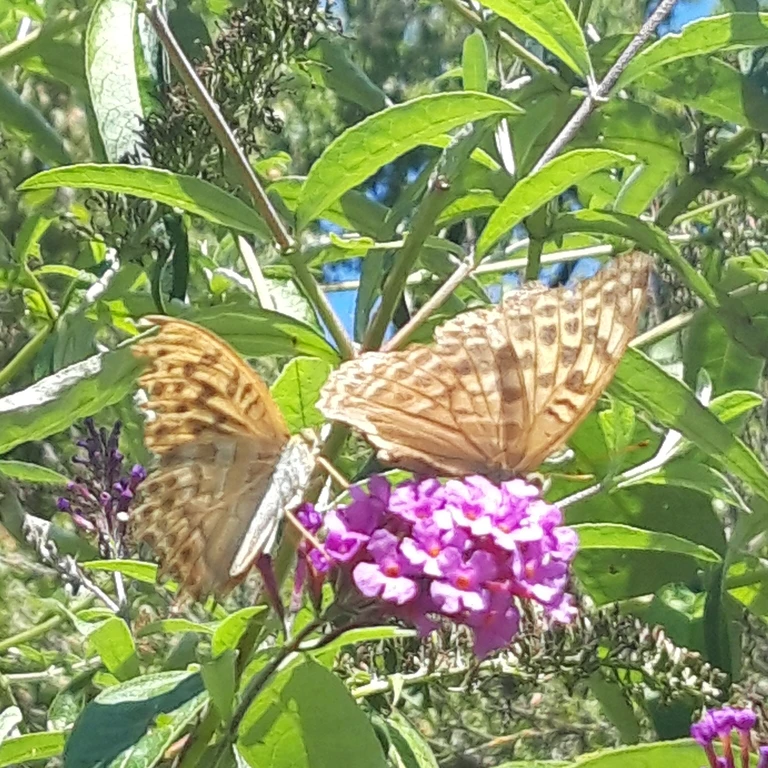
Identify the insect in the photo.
Argynnis paphia
